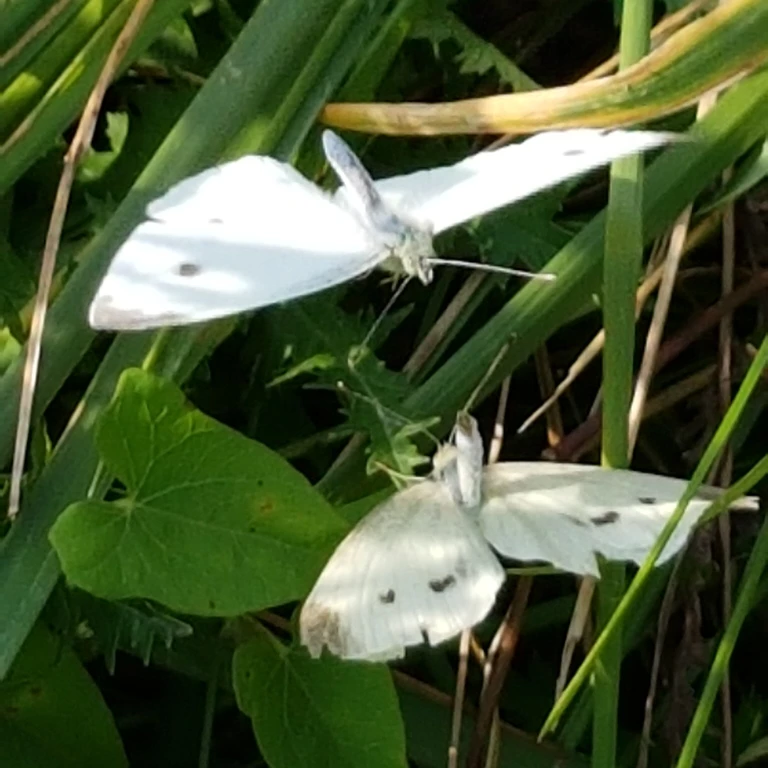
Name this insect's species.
Pieris rapae
